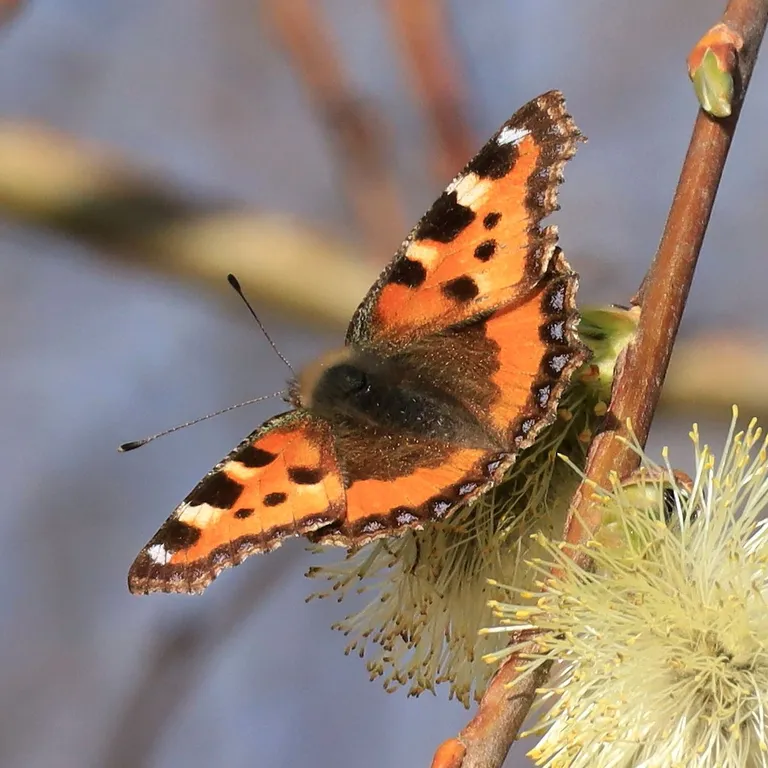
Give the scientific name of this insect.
Aglais urticae
